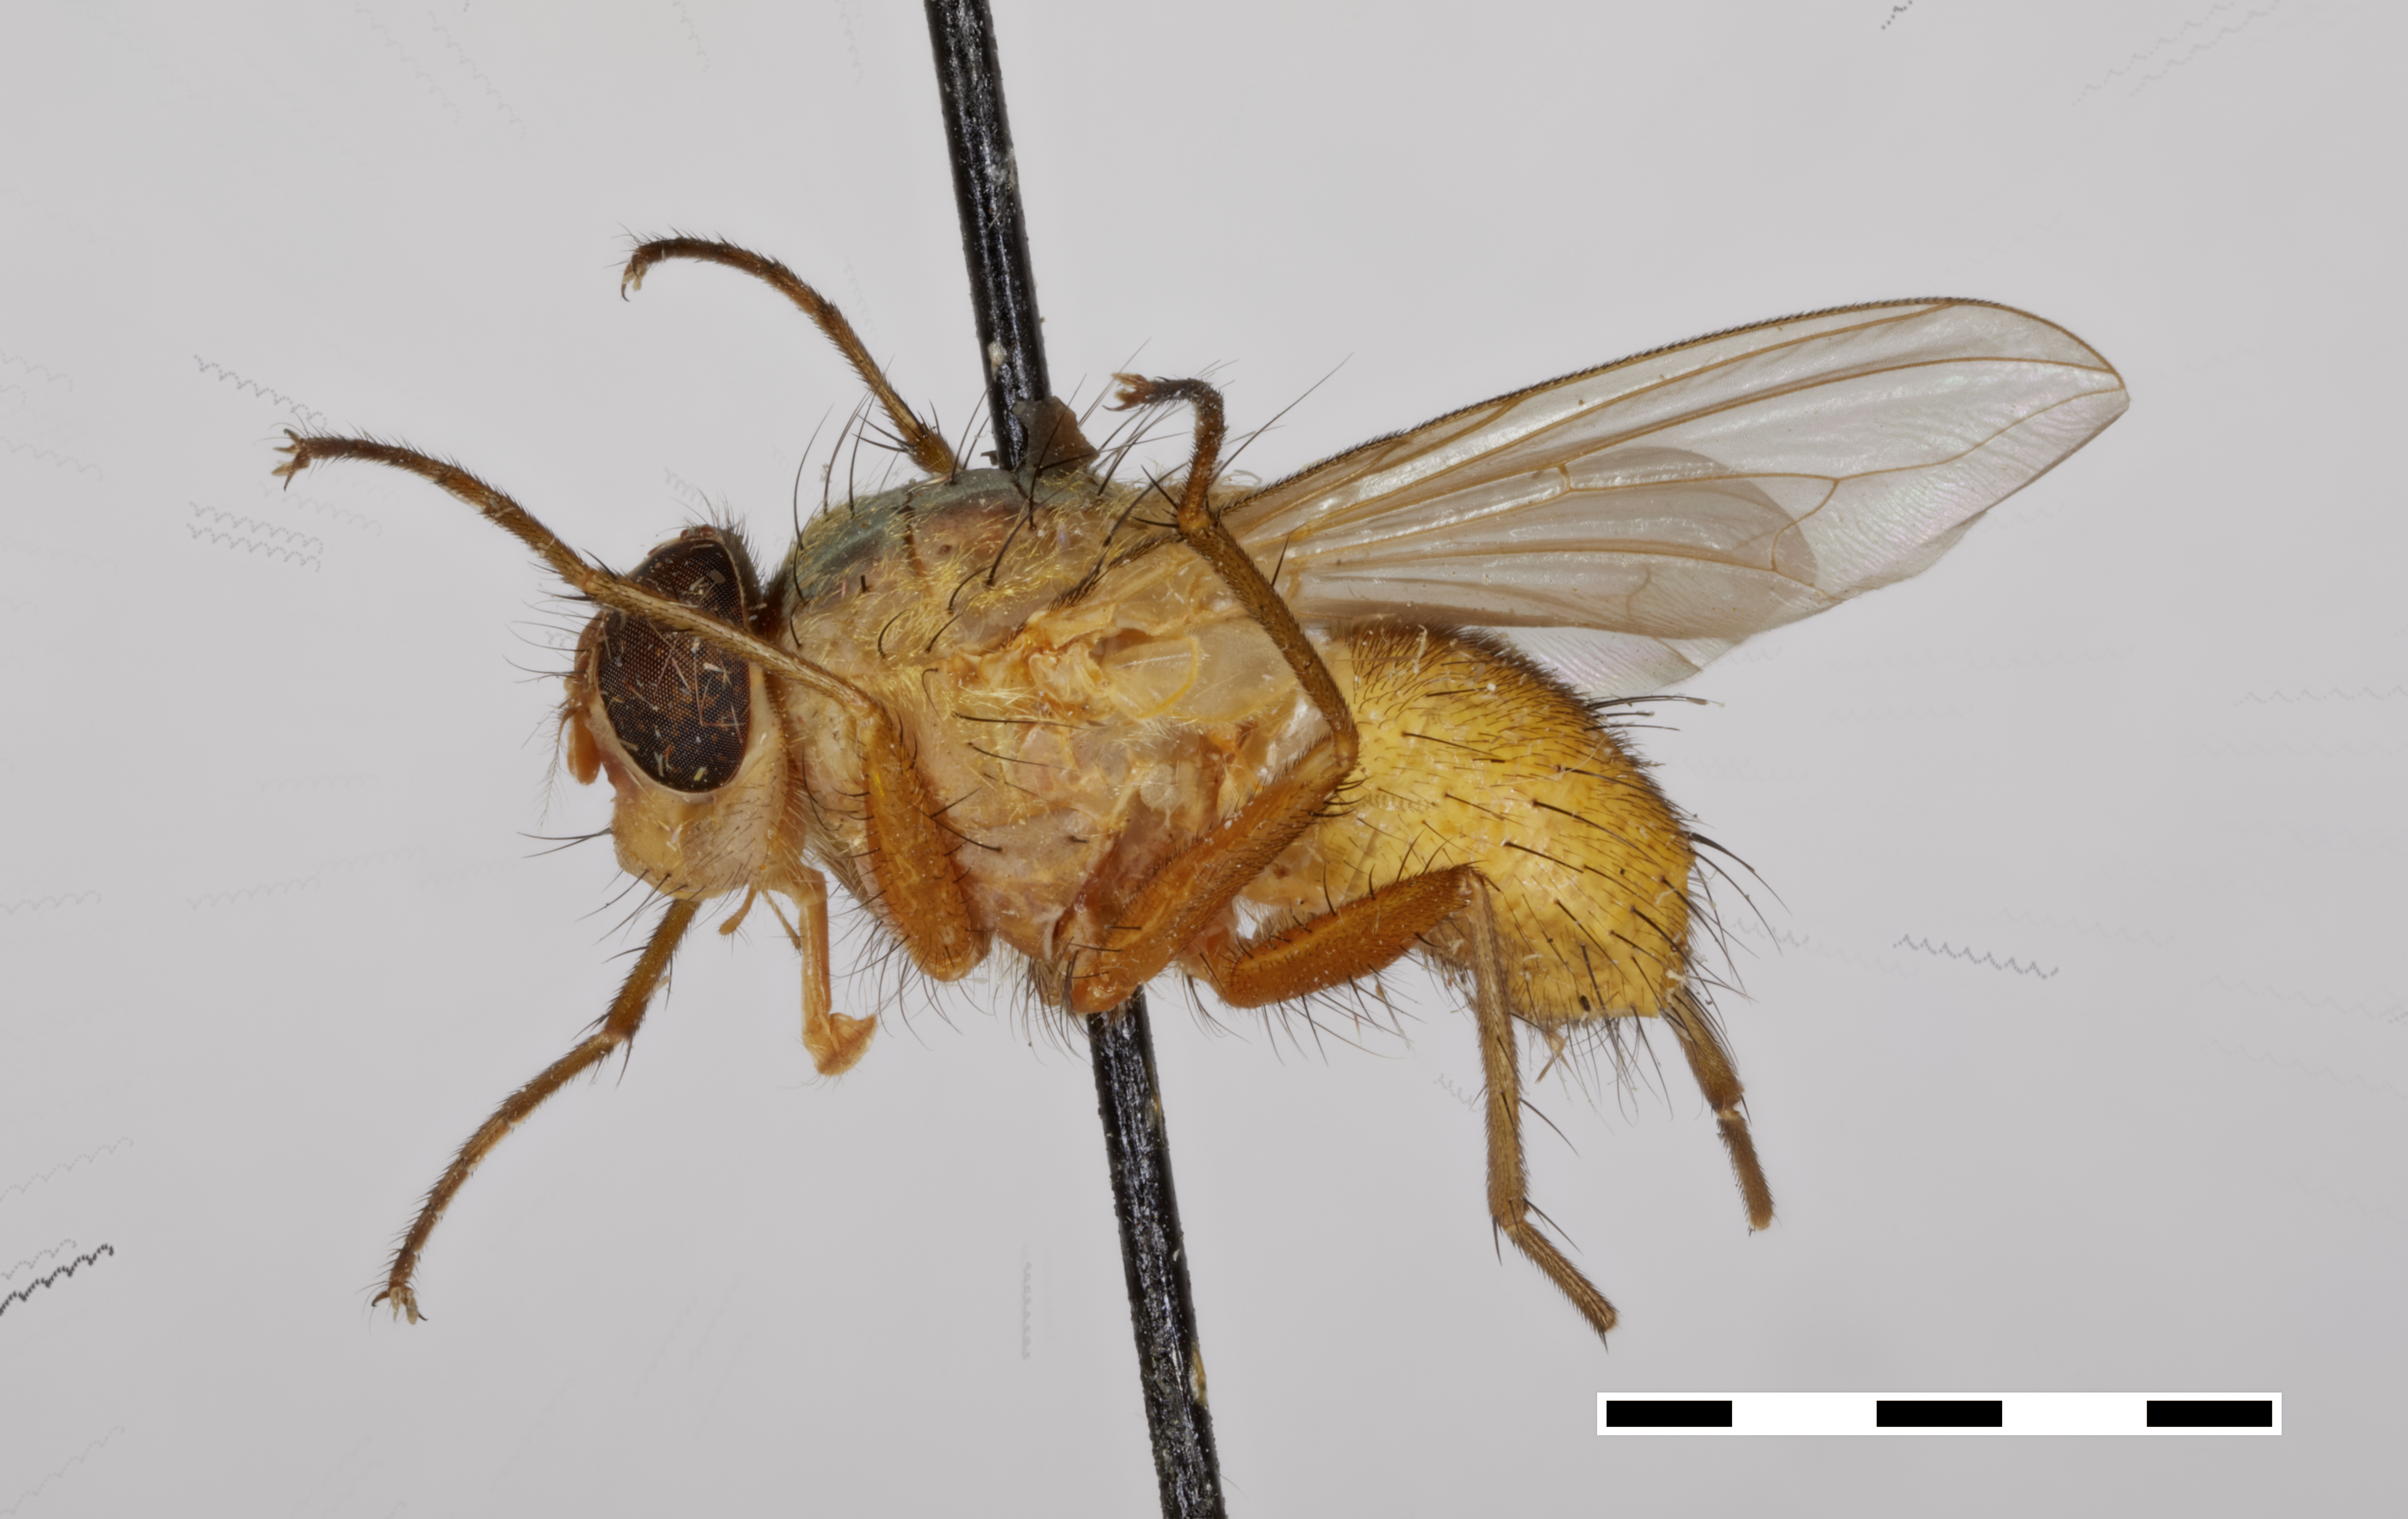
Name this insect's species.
Lispoparea flava
